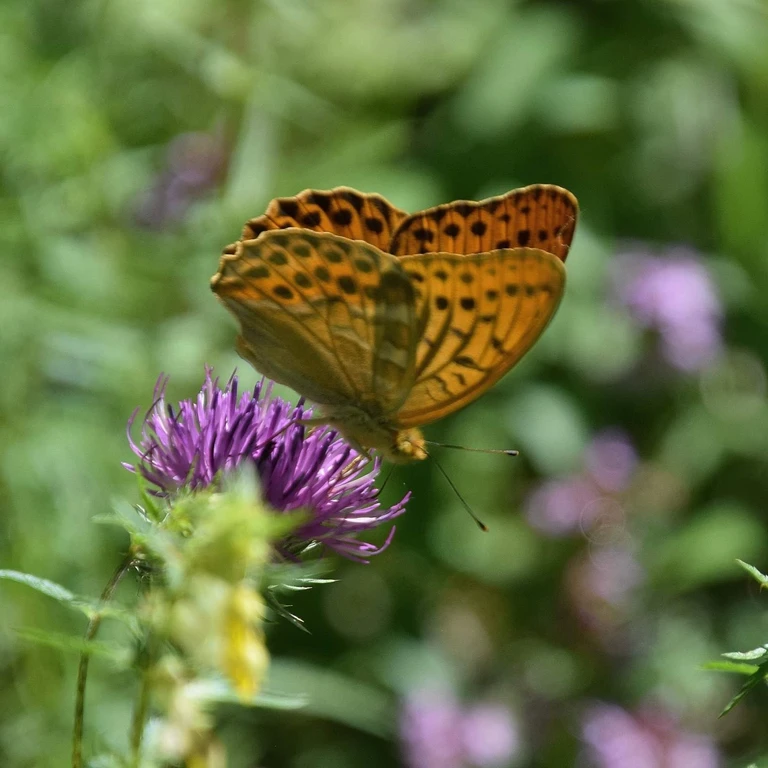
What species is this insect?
Argynnis paphia
